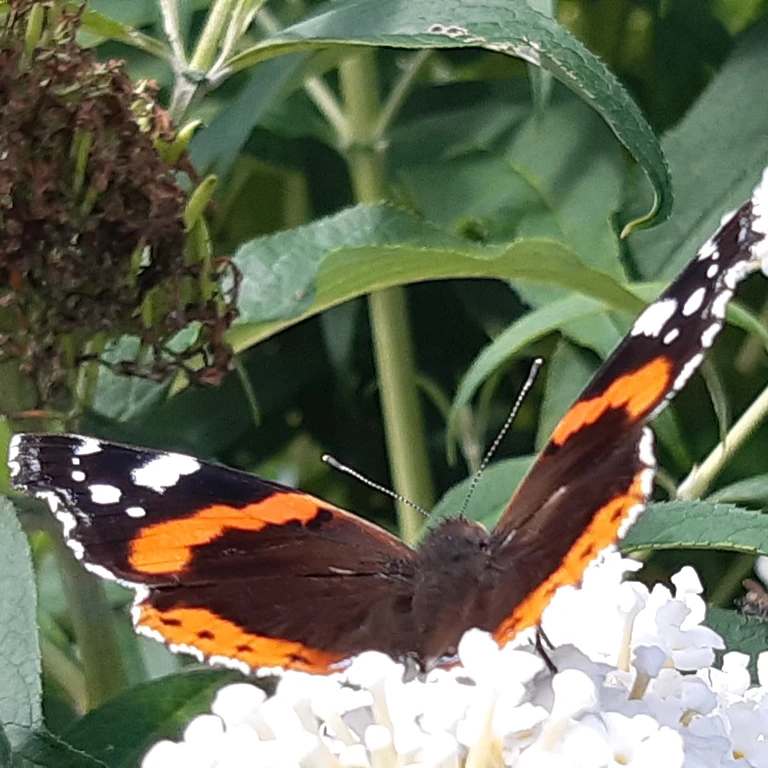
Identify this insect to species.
Vanessa atalanta
